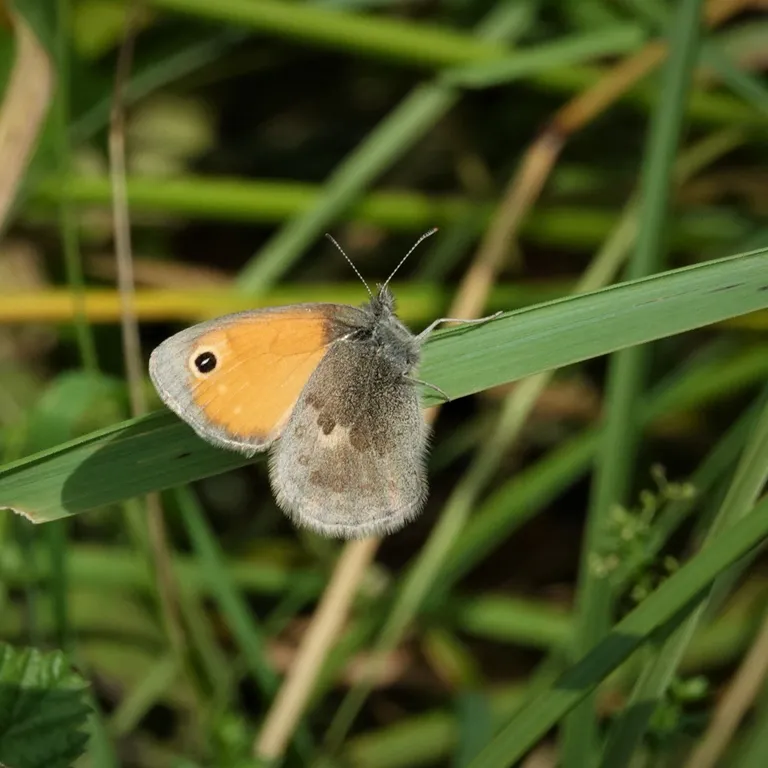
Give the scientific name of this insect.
Coenonympha pamphilus
